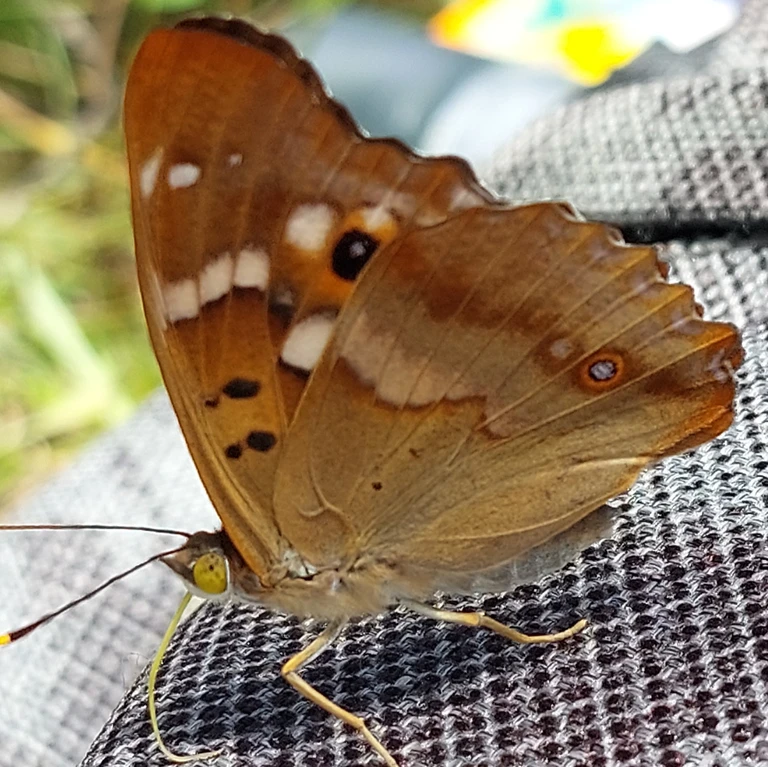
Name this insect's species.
Apatura ilia
